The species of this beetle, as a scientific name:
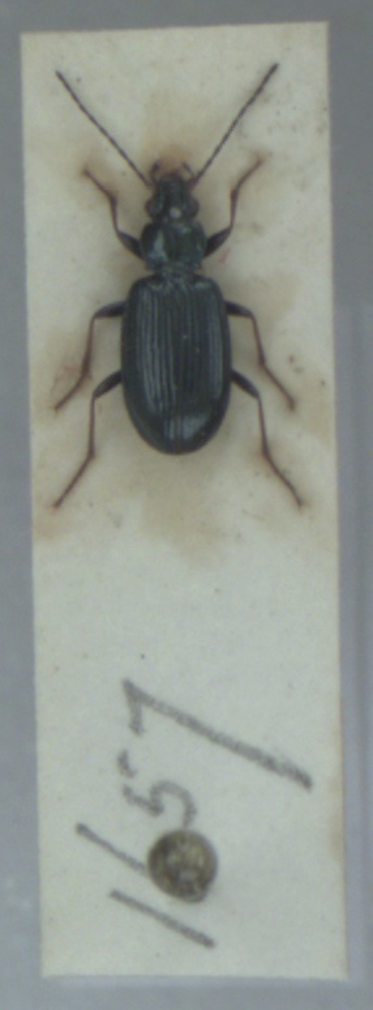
Bembidion tibiale
